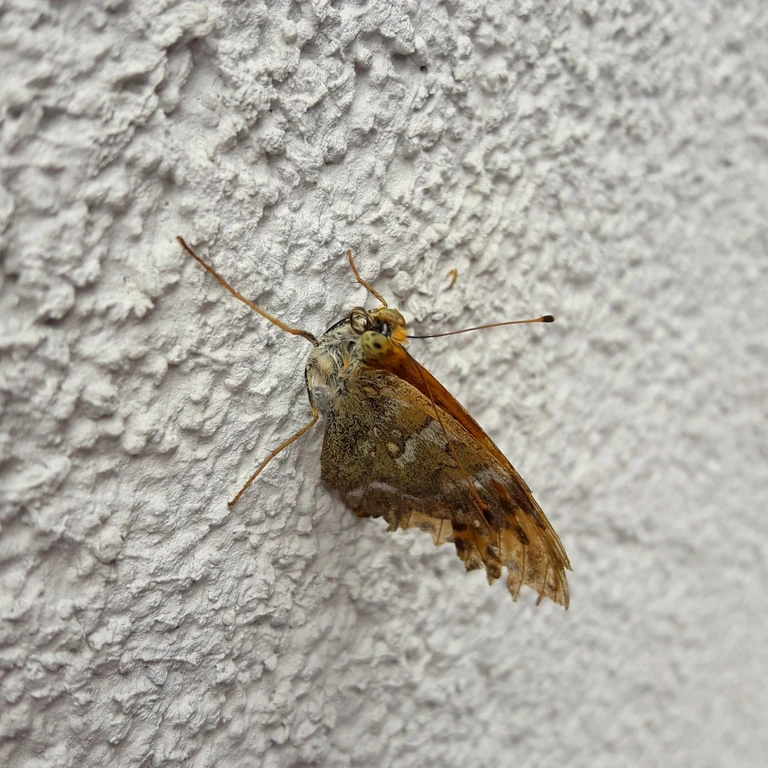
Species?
Argynnis paphia
